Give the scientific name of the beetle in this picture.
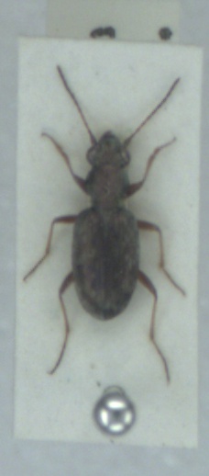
Asaphidion pallipes
